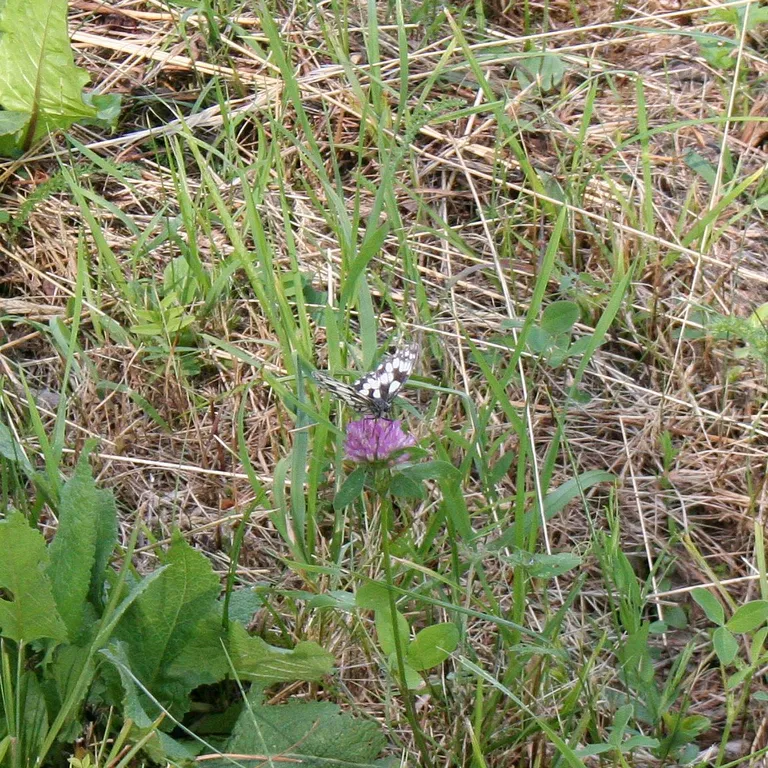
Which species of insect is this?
Melanargia galathea
